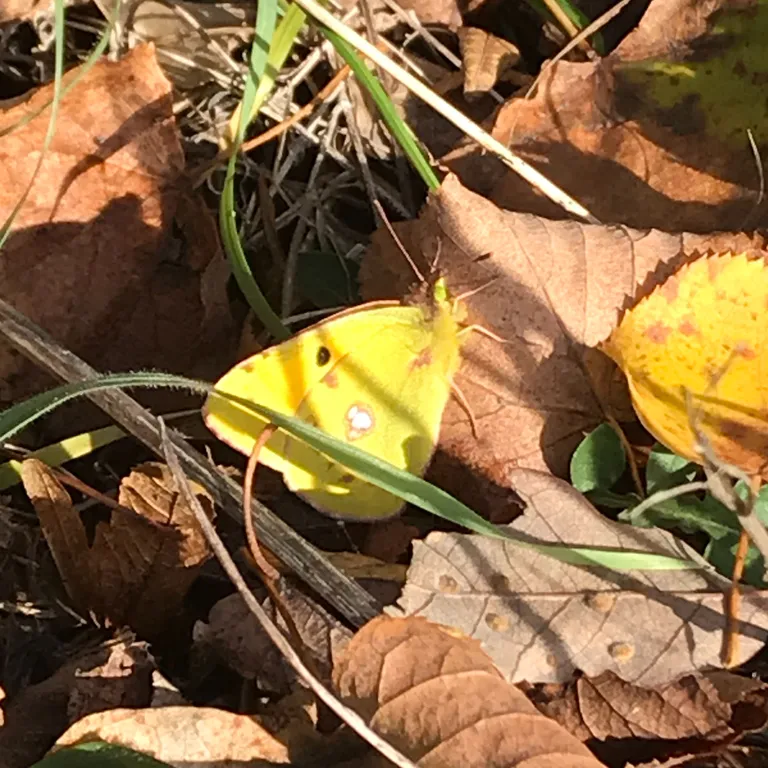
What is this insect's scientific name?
Colias croceus
